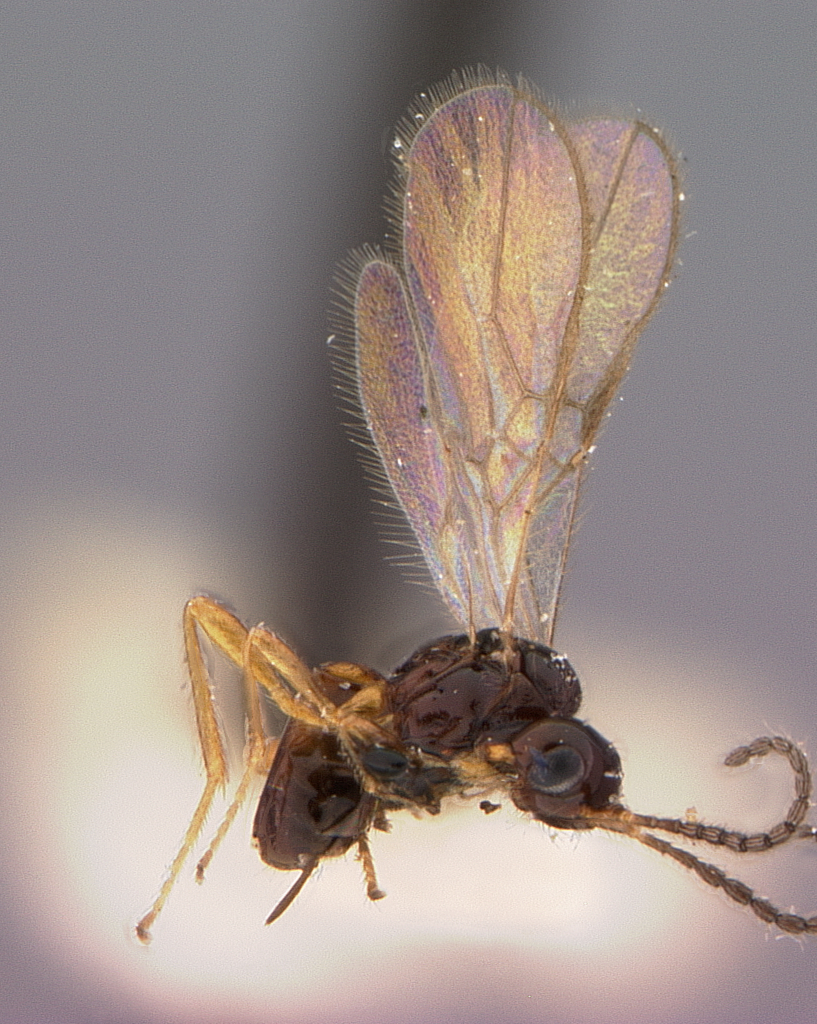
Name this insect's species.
Aspilota phyllotomae
